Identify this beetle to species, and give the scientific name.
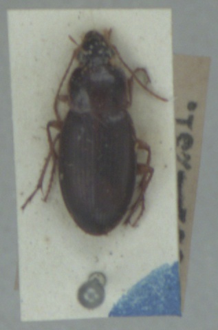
Calathus mollis
